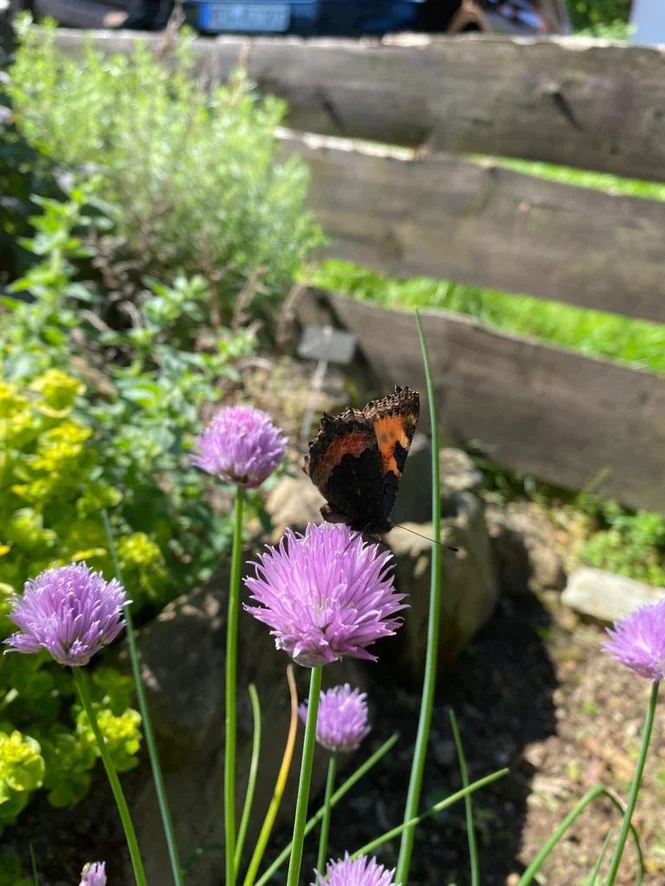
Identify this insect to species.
Aglais urticae
